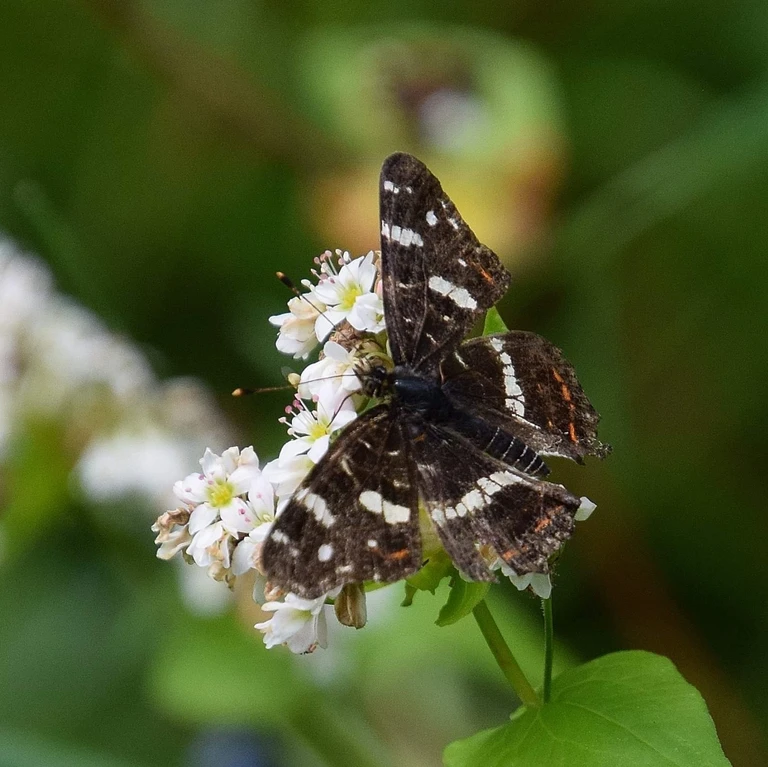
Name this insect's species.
Araschnia levana
